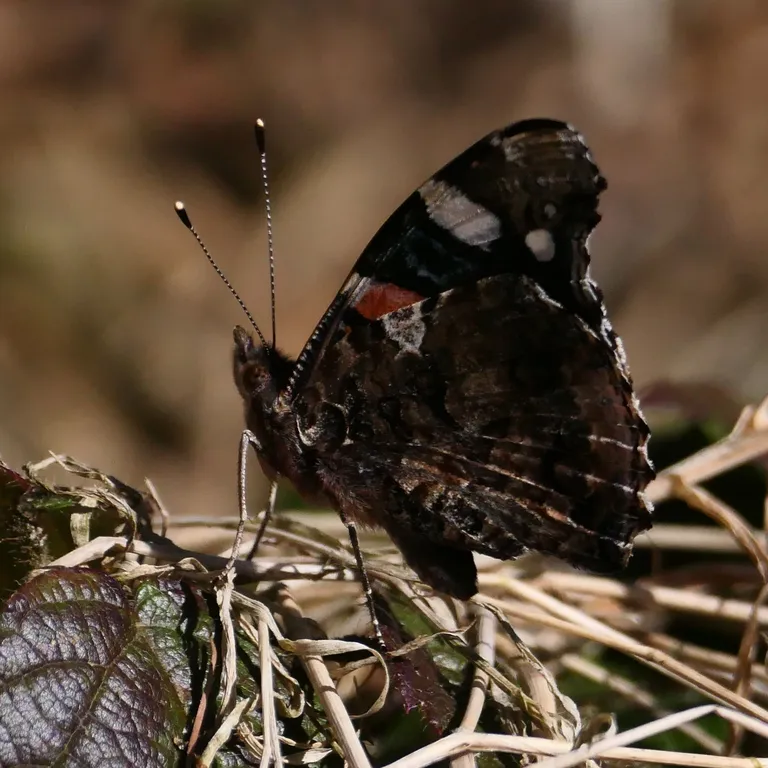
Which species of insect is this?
Vanessa atalanta
